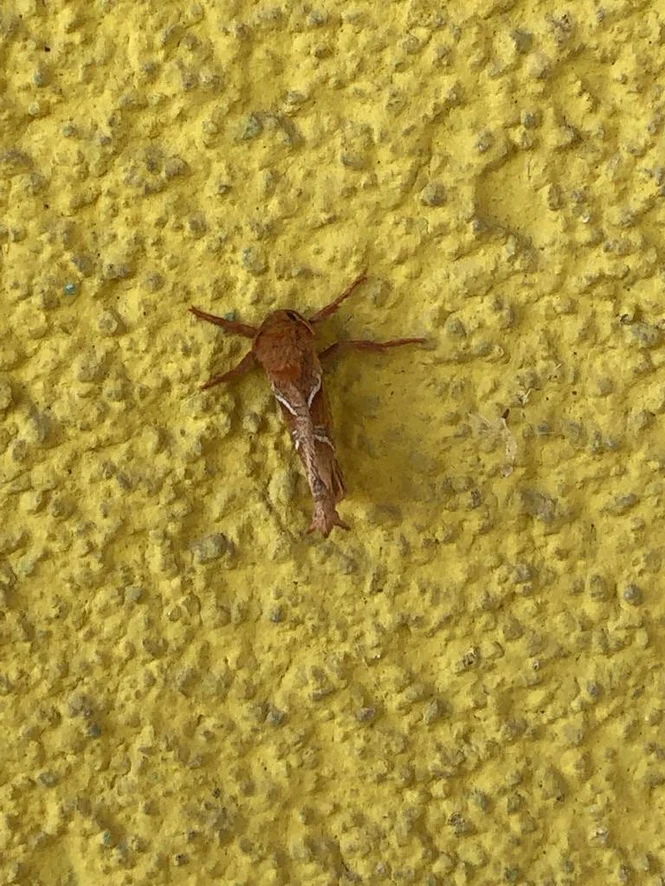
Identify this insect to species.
Triodia sylvina
